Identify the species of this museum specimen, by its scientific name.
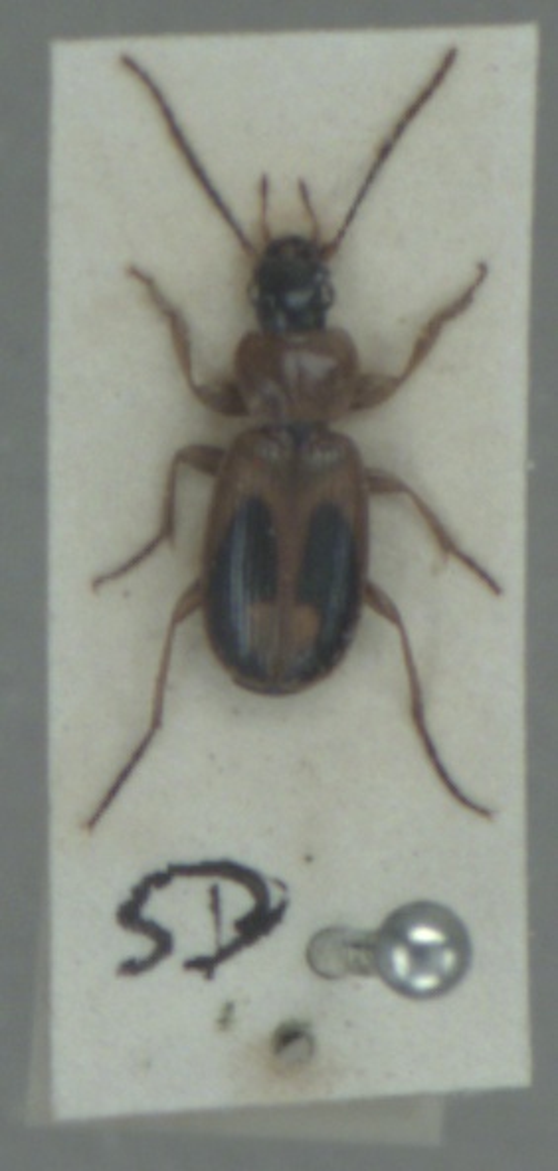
Badister bullatus
